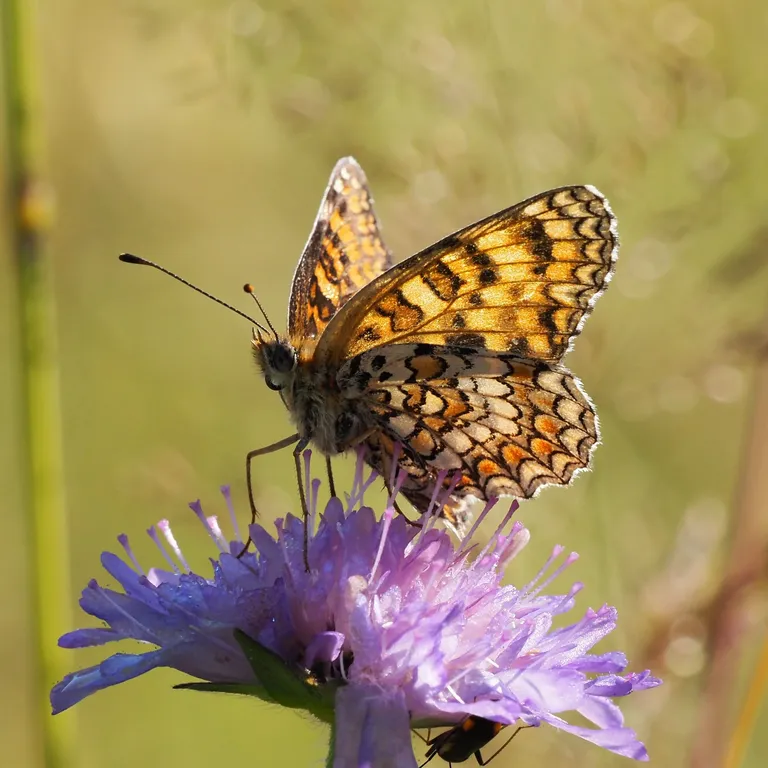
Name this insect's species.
Melitaea phoebe
